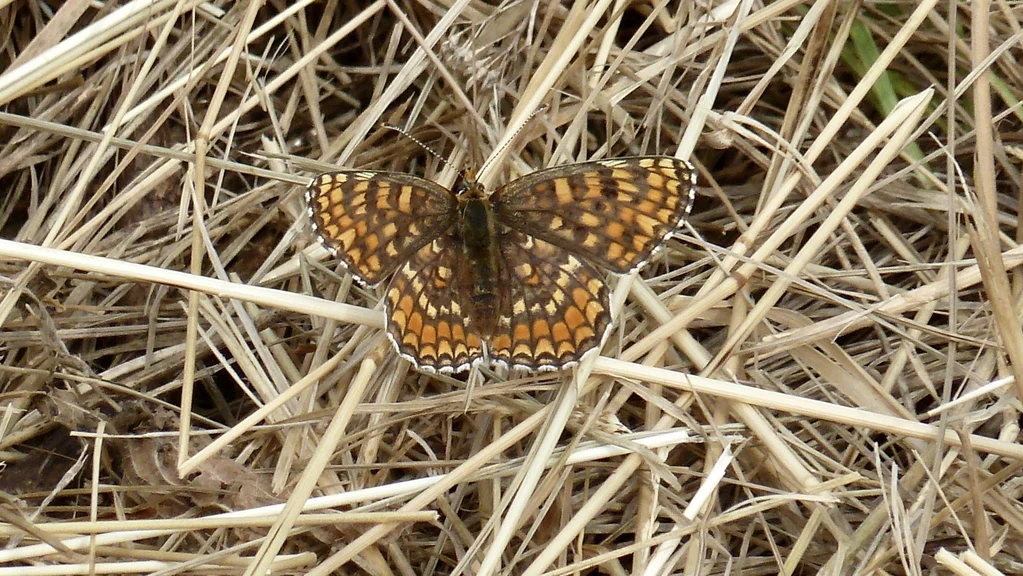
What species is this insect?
Melitaea phoebe
